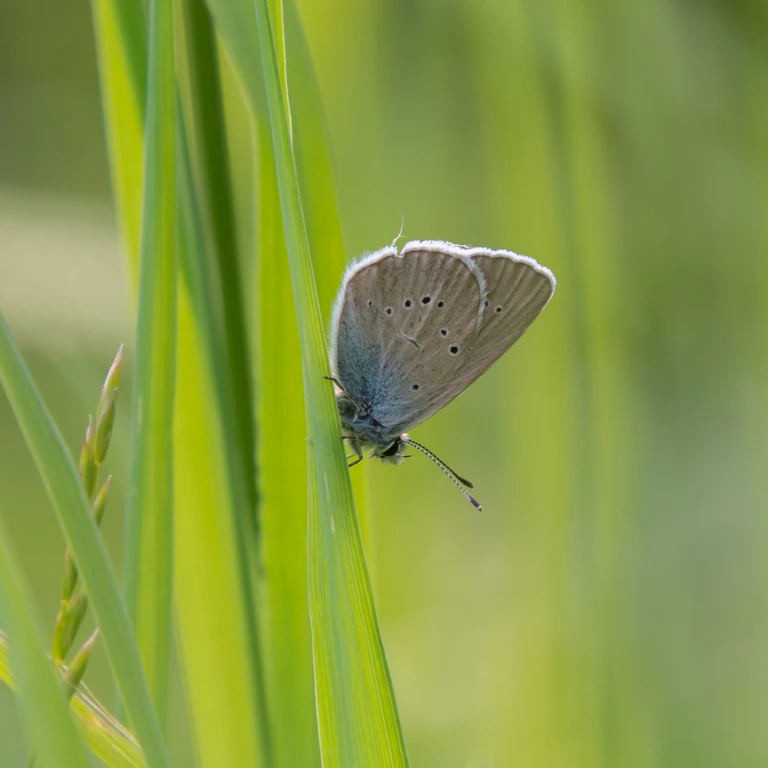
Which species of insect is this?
Cyaniris semiargus
